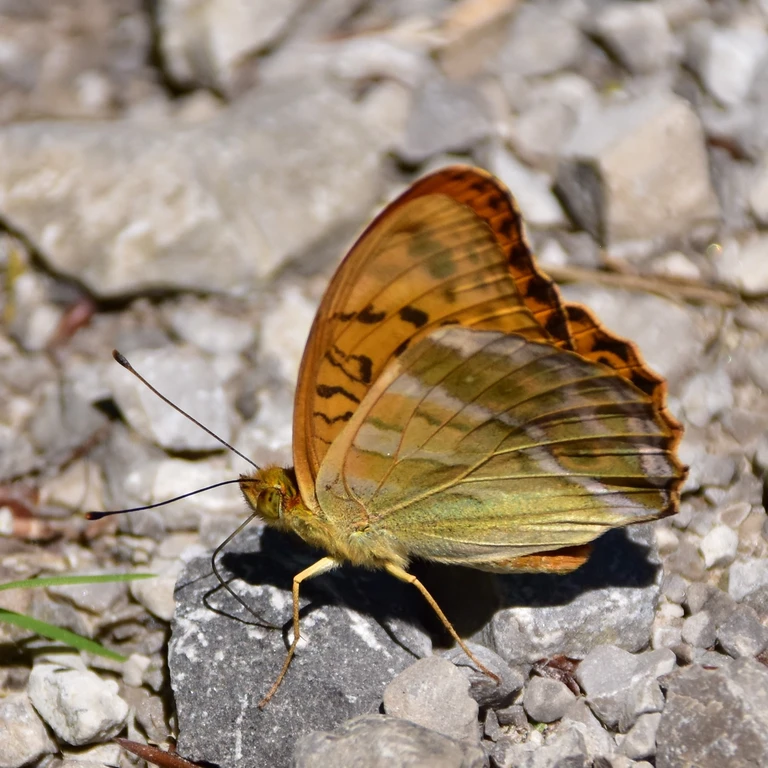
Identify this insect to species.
Argynnis paphia
